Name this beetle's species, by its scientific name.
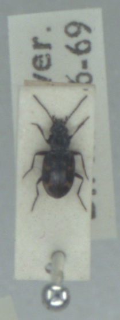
Bembidion obliquum
